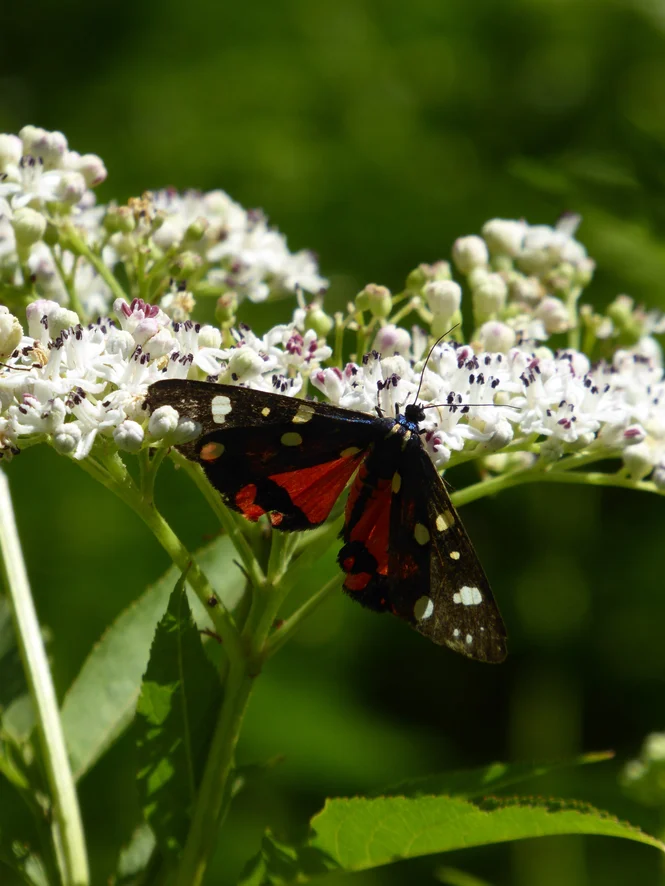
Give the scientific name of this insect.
Callimorpha dominula
